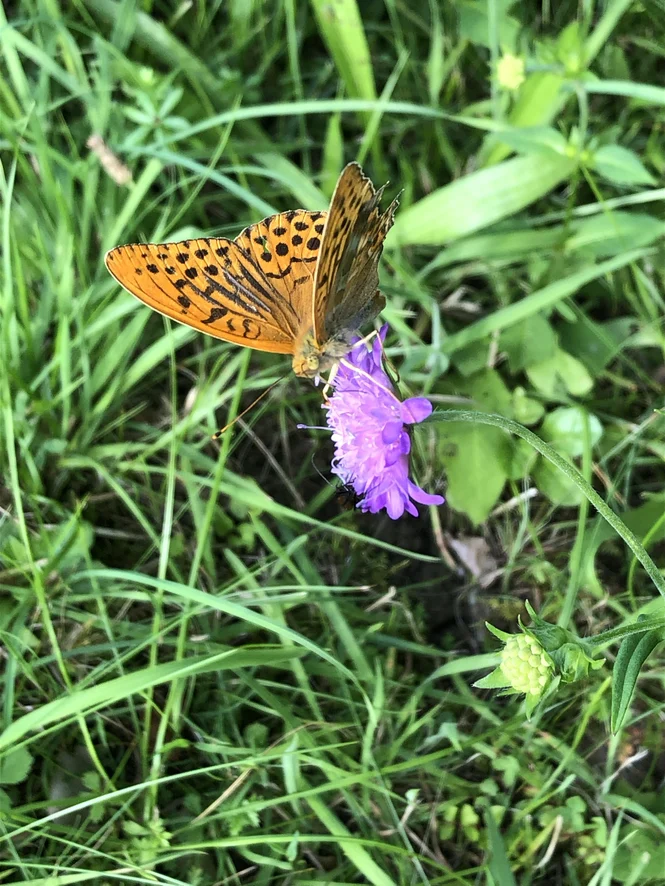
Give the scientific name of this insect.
Argynnis paphia
